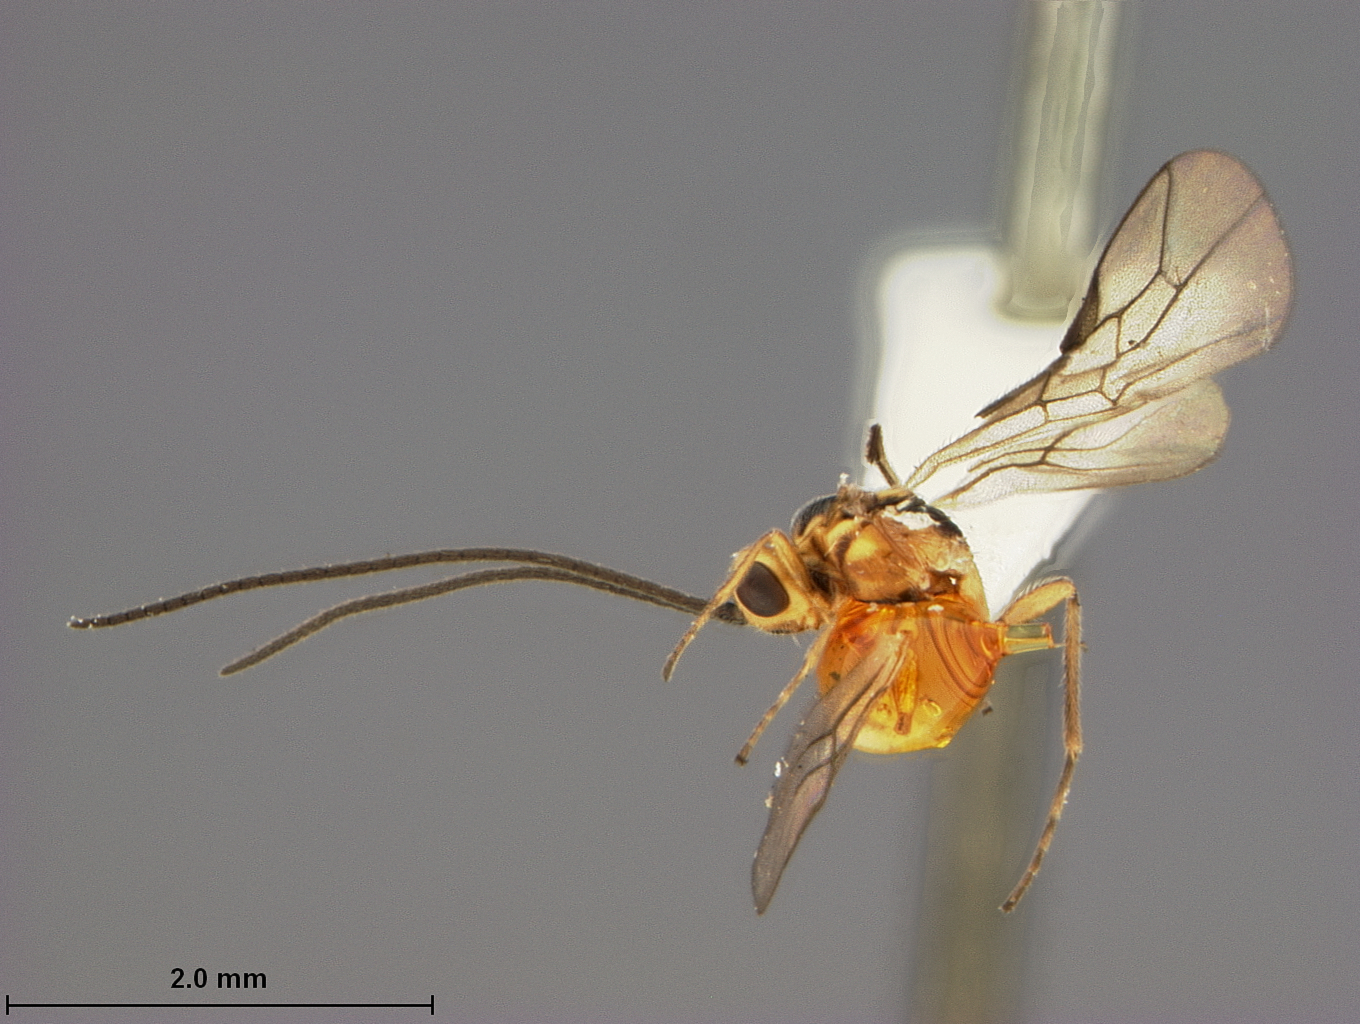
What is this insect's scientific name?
Microbracon luteiceps
